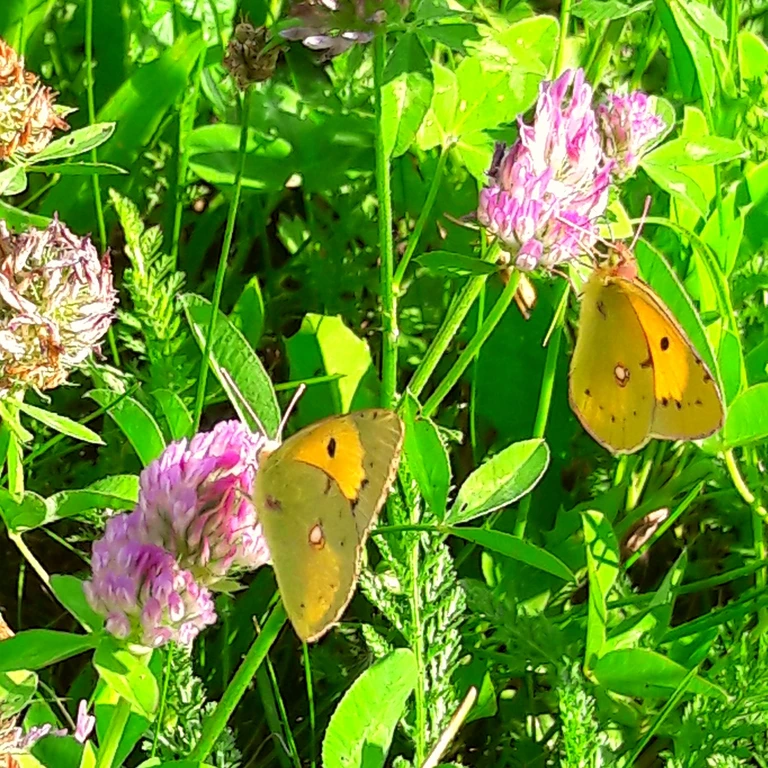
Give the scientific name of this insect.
Colias croceus
